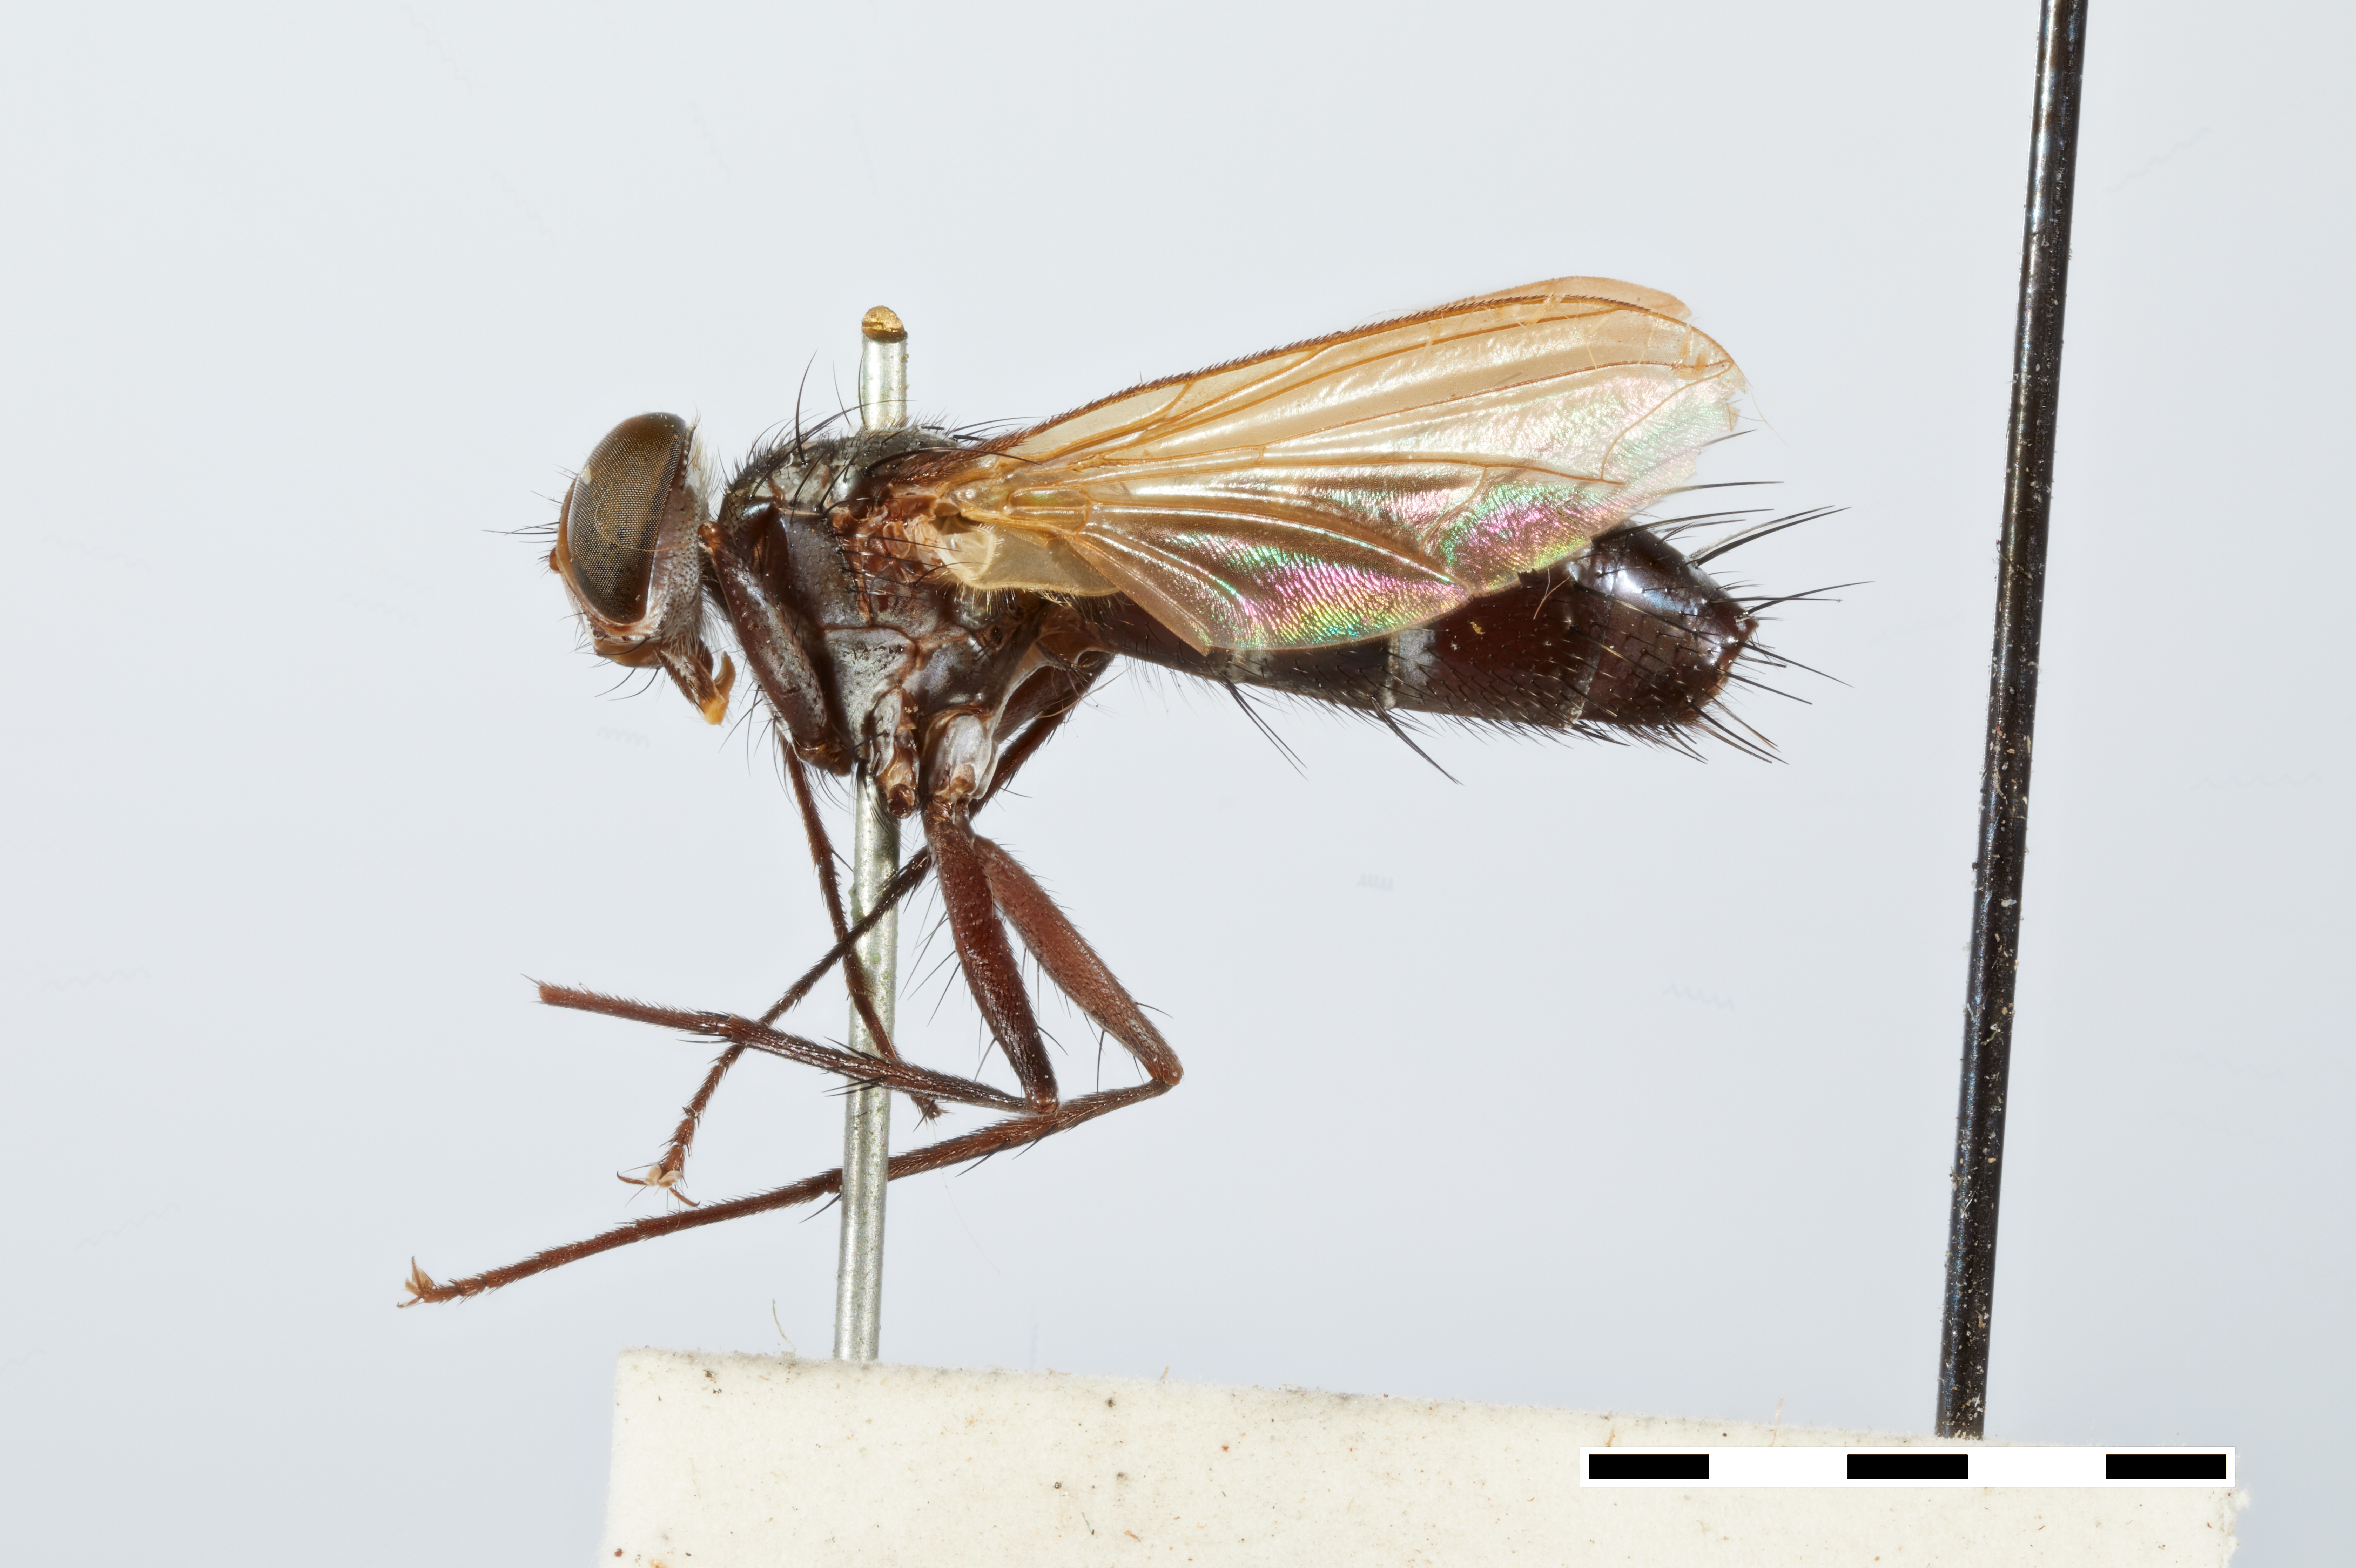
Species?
Eutorocca fasciata
